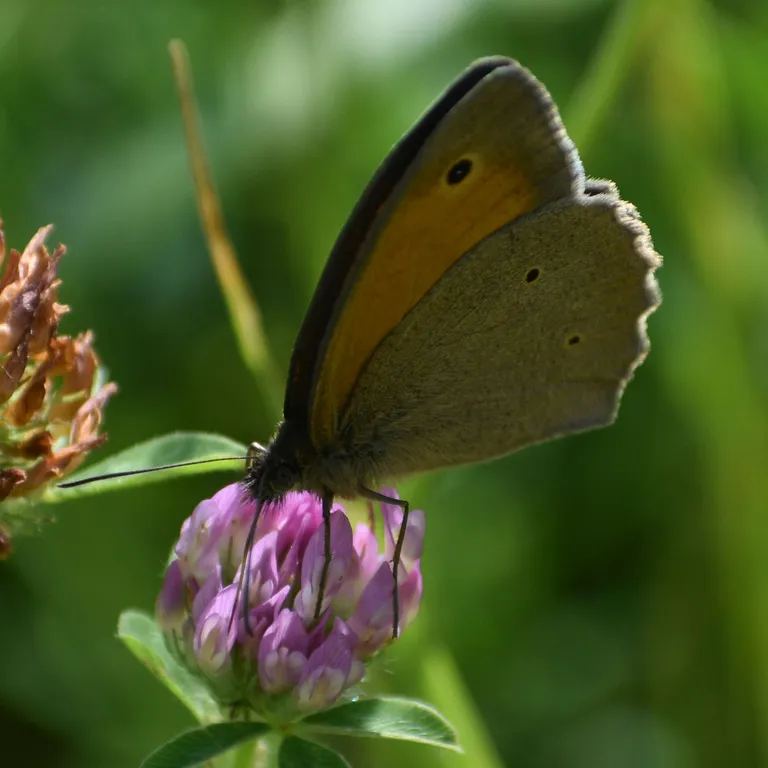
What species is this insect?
Maniola jurtina
